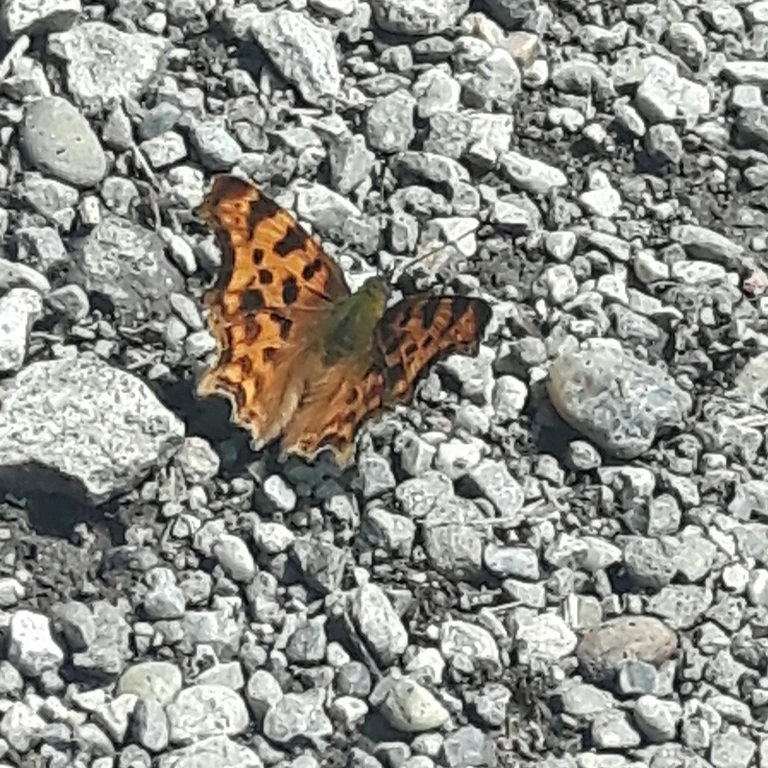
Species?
Polygonia c-album
